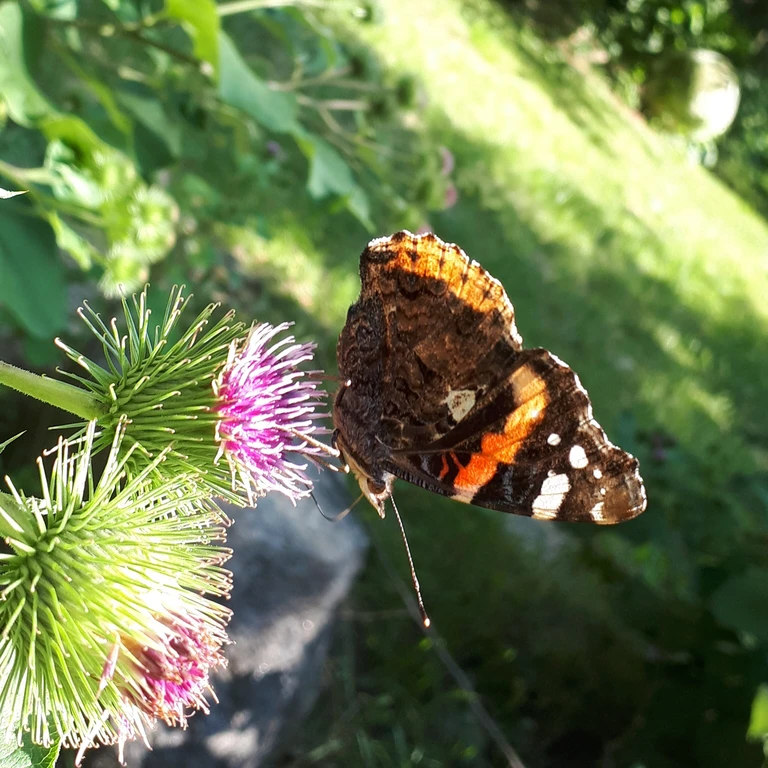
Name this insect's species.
Vanessa atalanta
